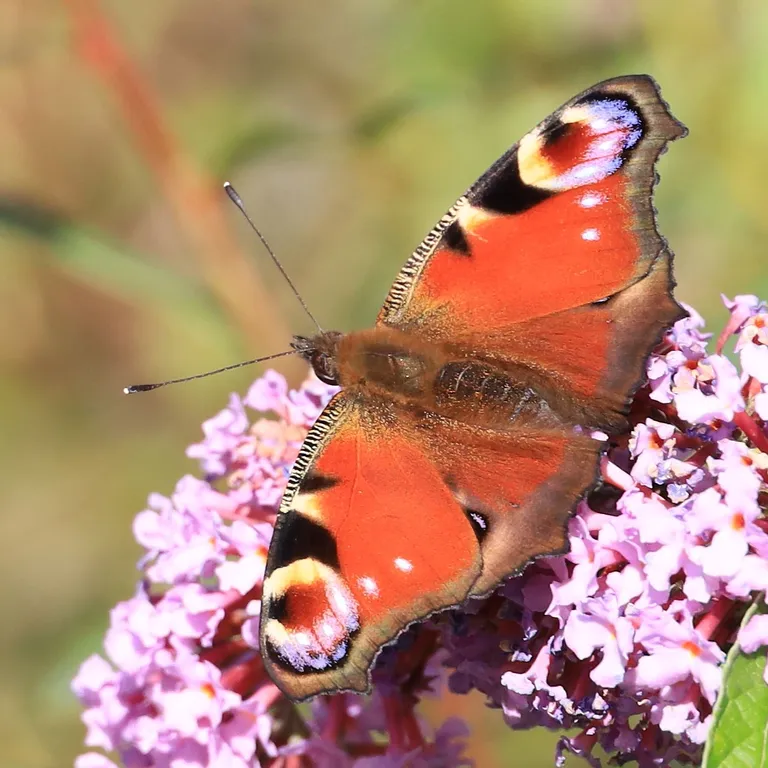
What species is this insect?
Aglais io
